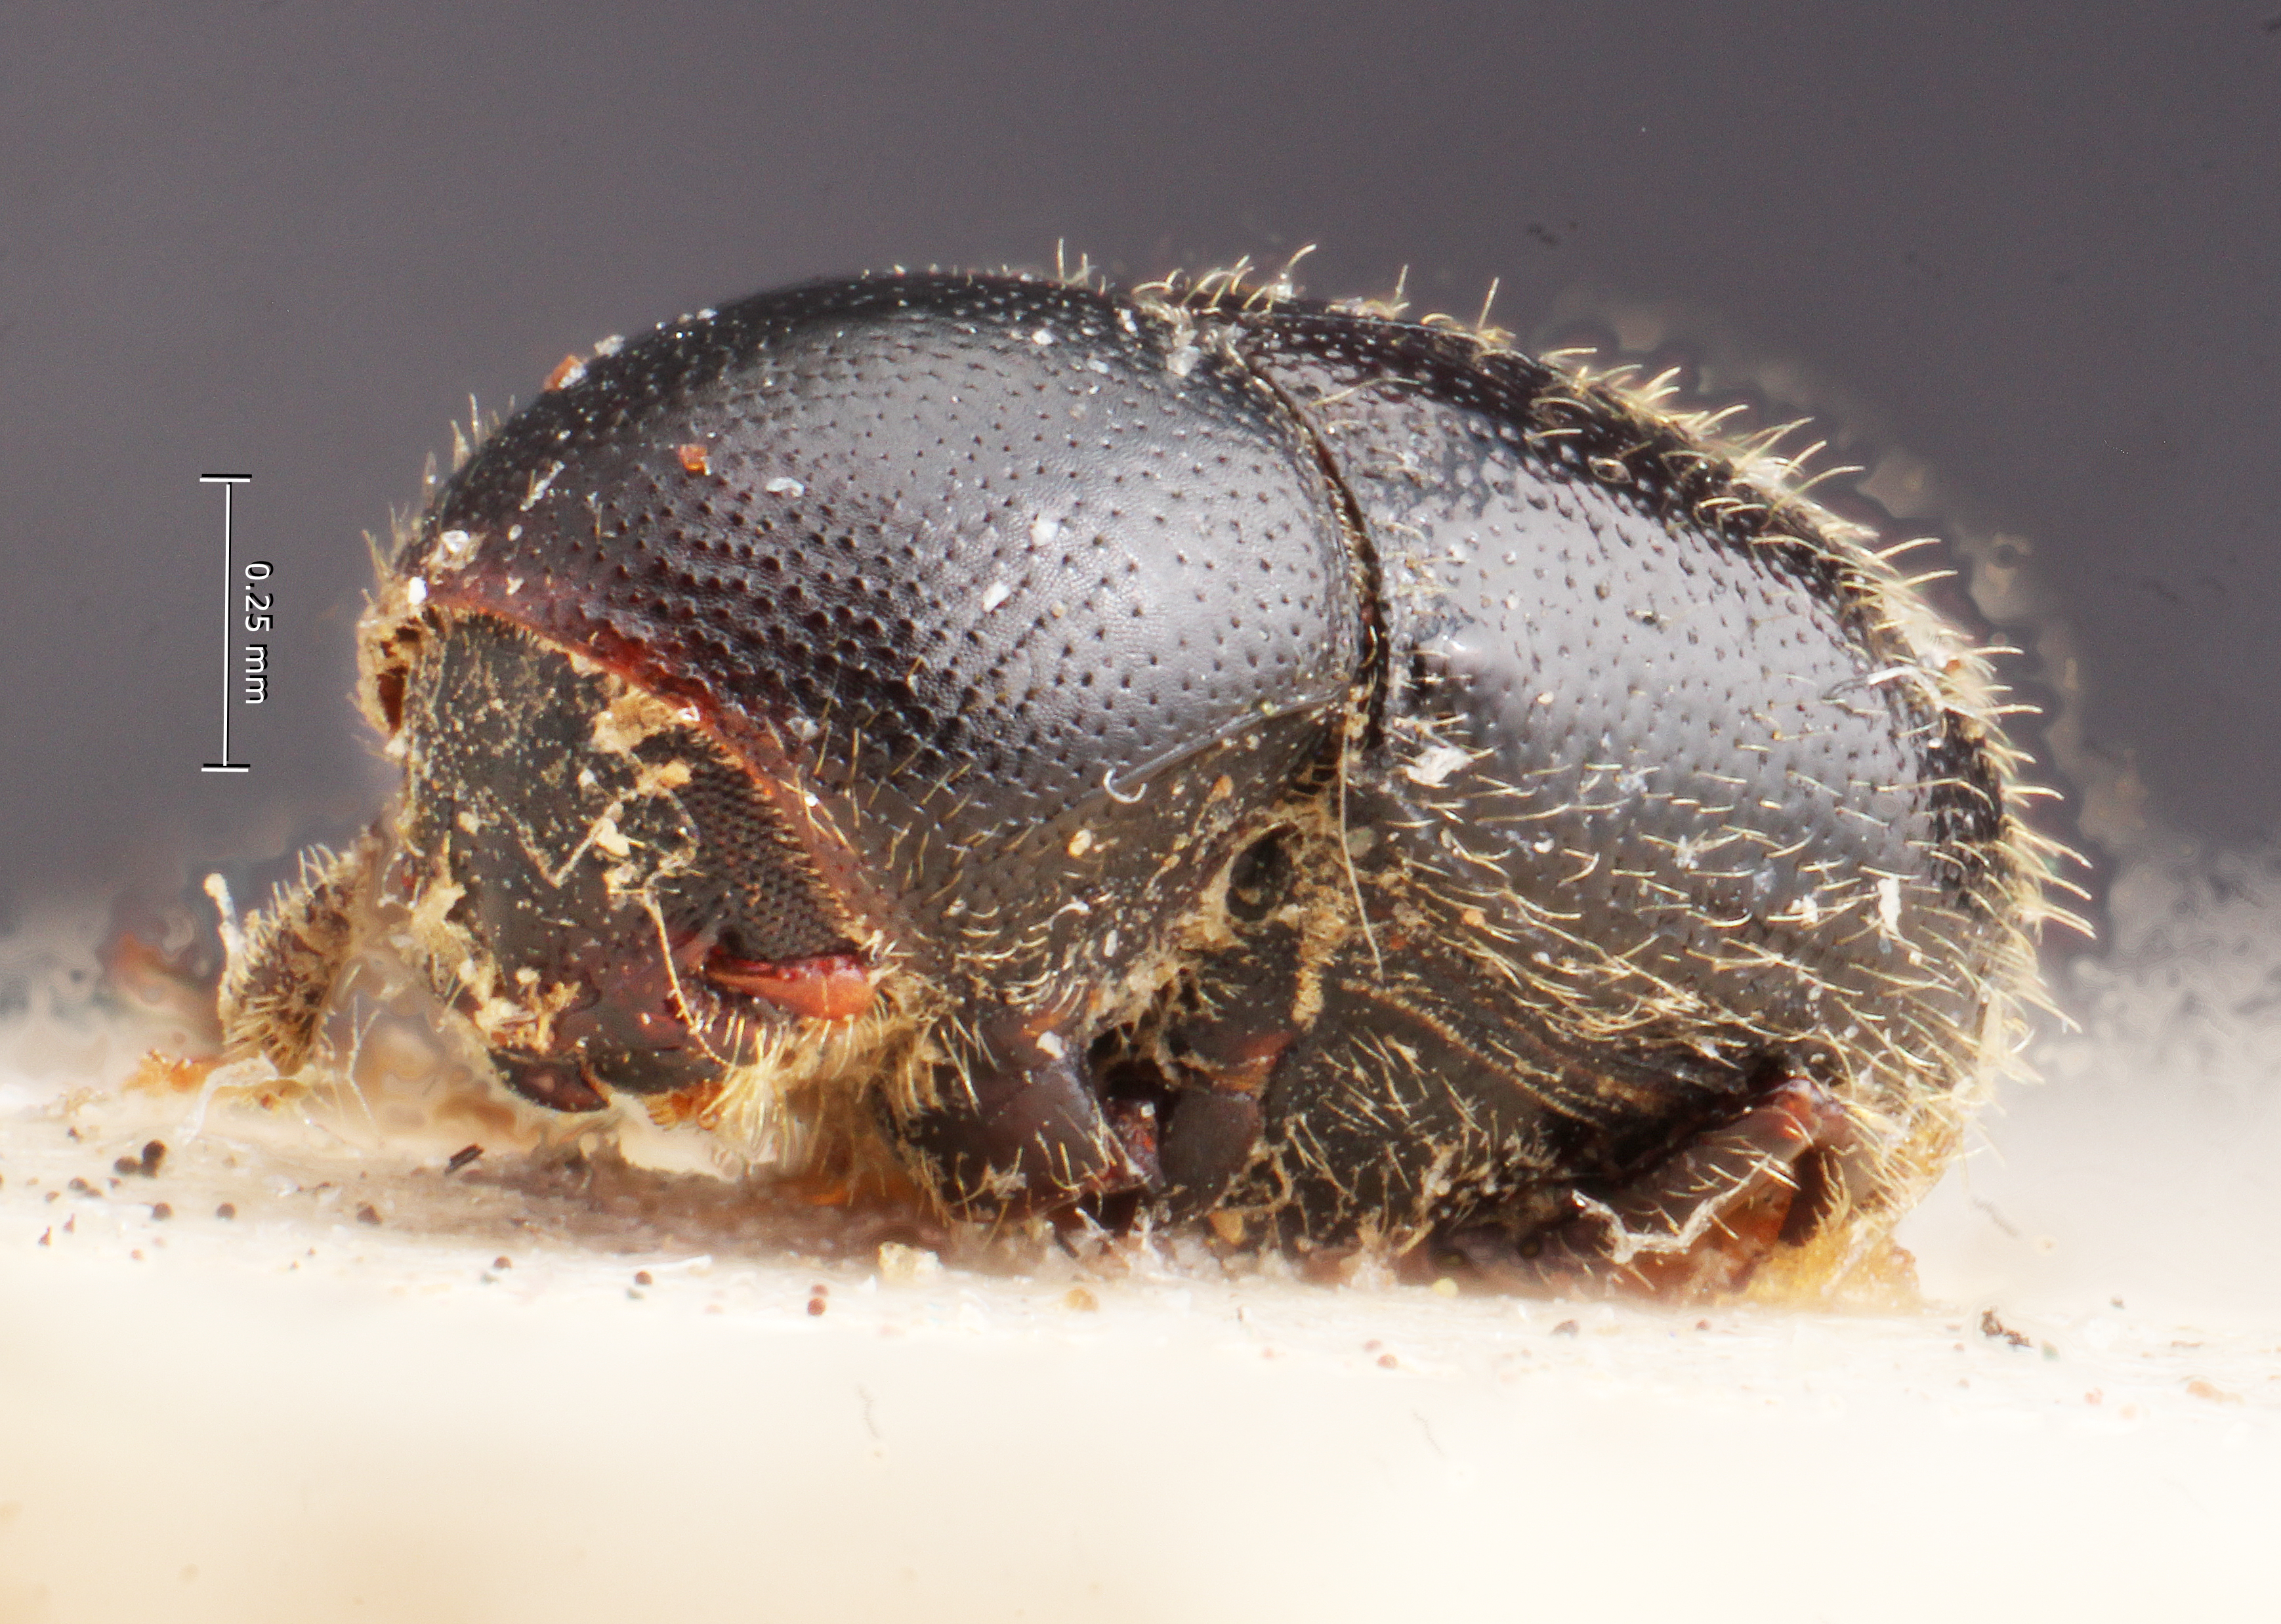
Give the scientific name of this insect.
Prionoscelis ater
